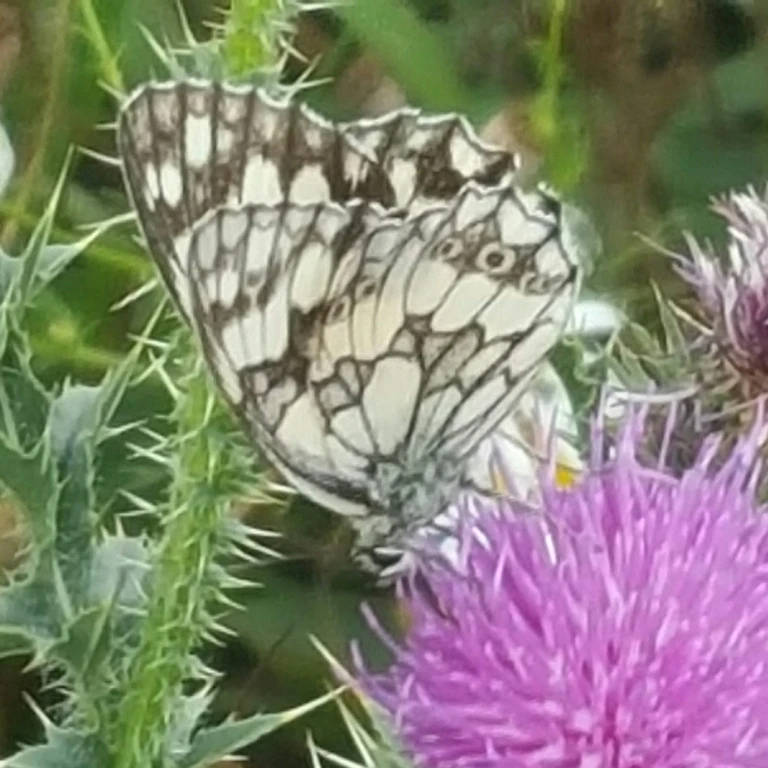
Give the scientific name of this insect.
Melanargia galathea
